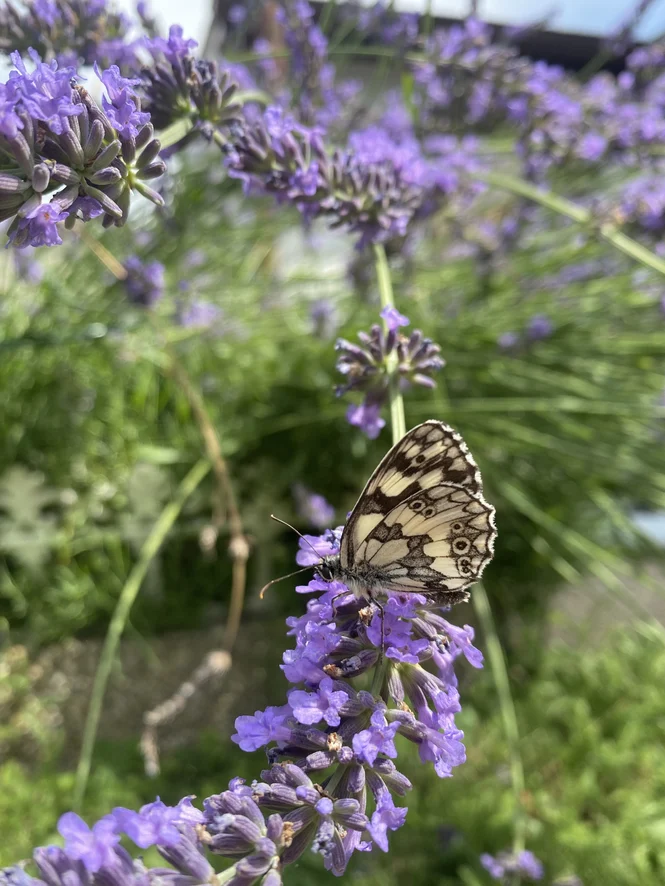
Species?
Melanargia galathea
